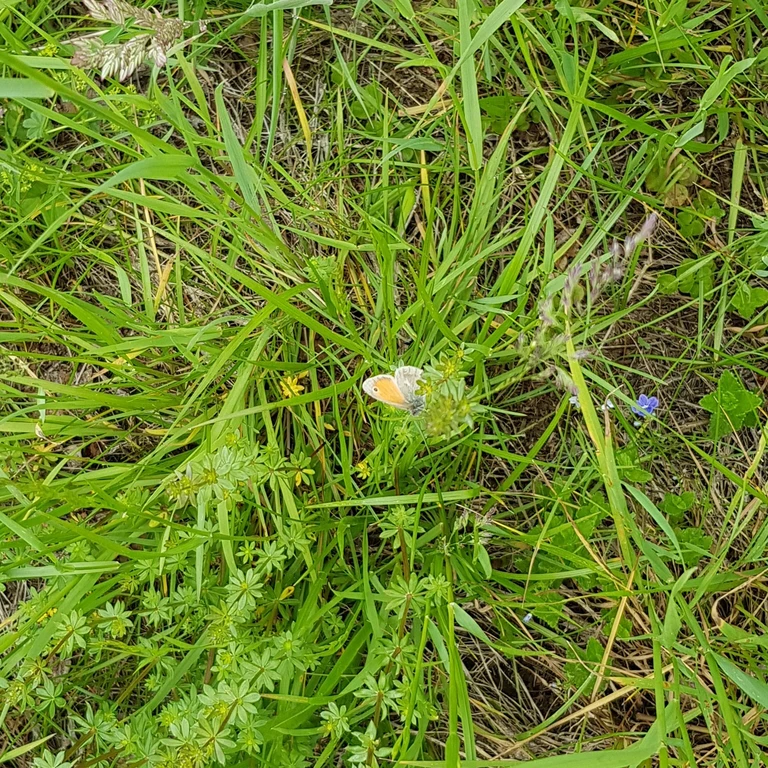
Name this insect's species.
Coenonympha pamphilus
